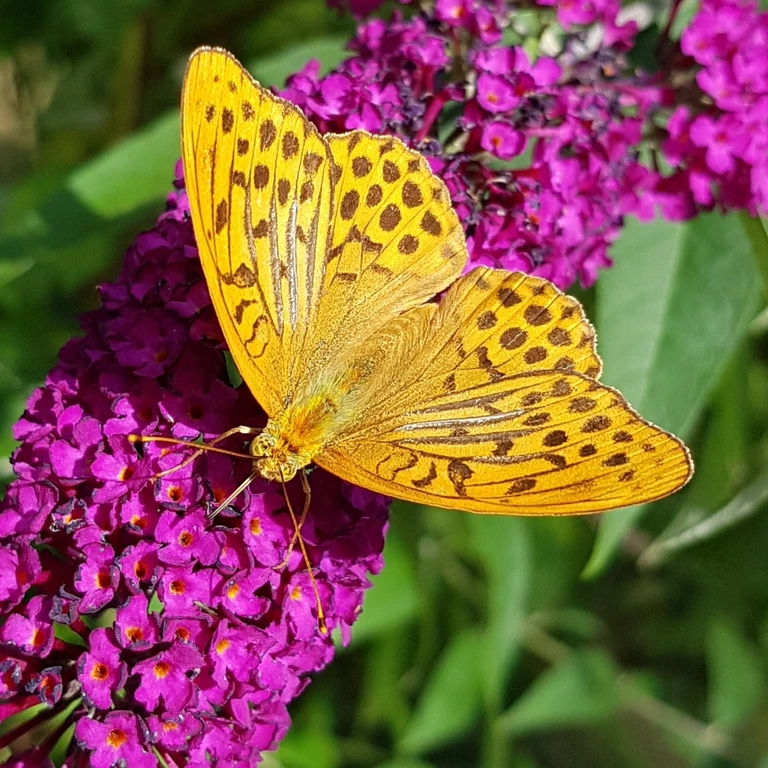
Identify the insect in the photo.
Argynnis paphia
